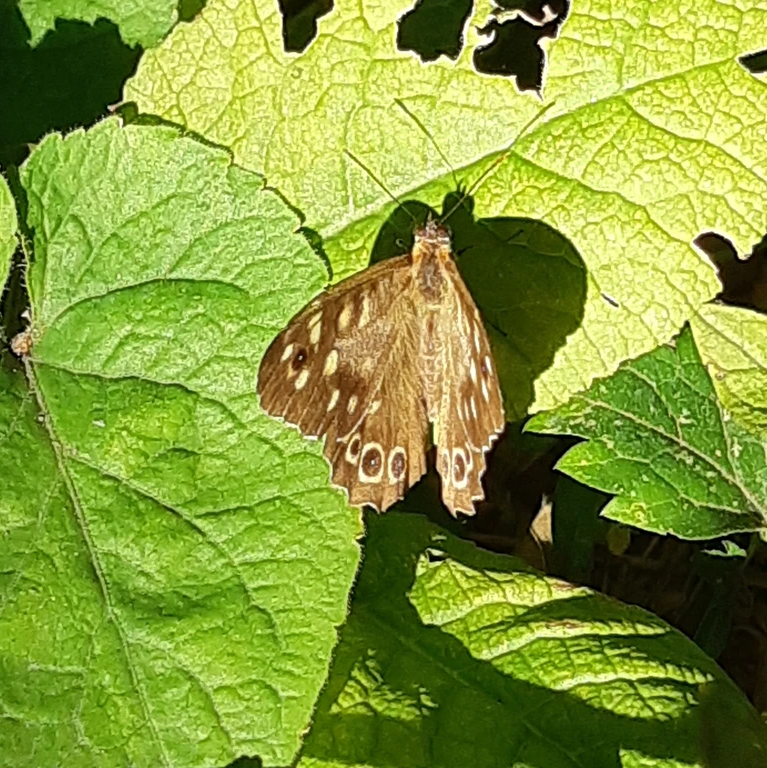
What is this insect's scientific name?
Pararge aegeria
